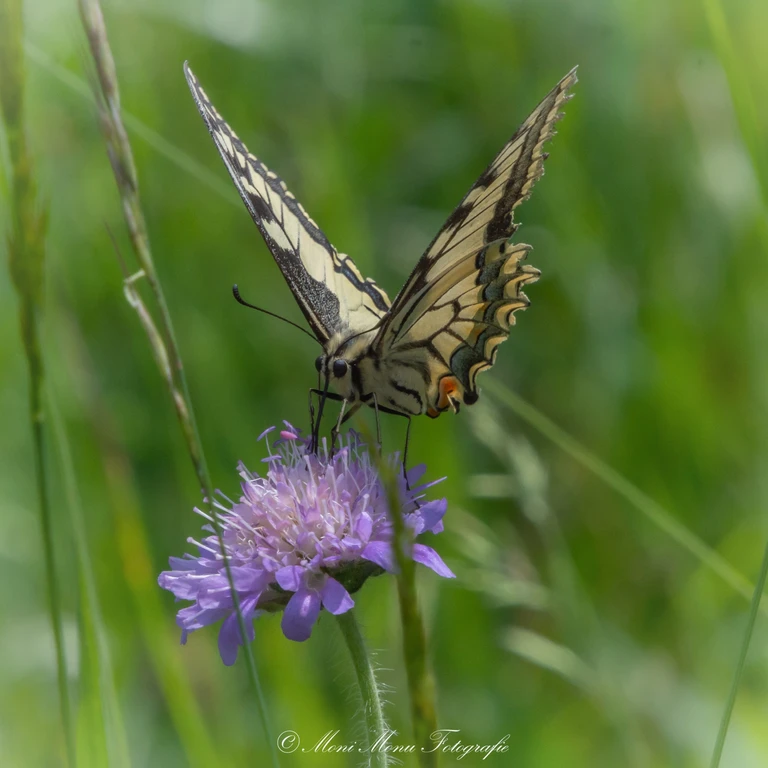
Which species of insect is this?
Papilio machaon
